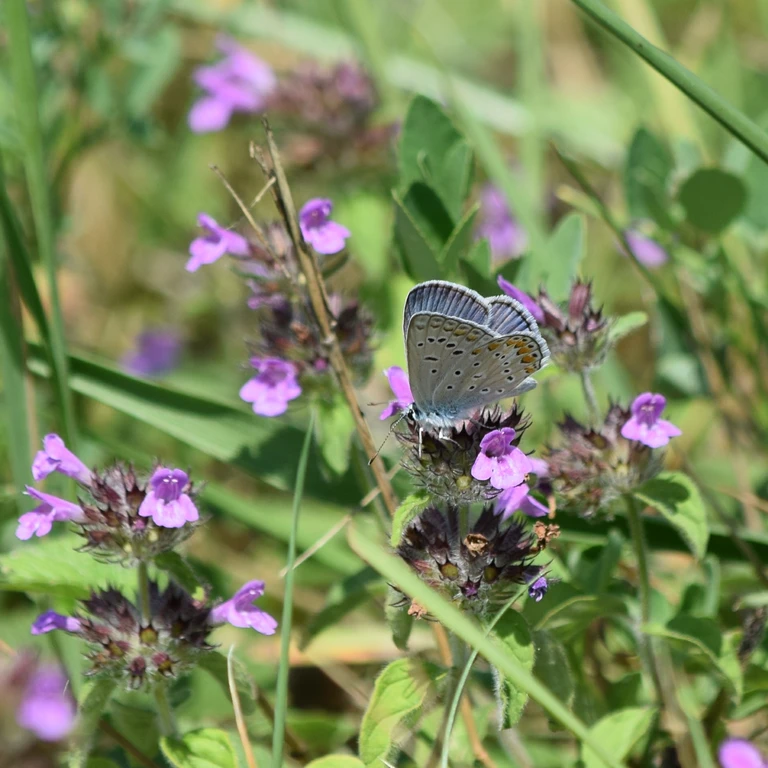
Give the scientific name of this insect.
Polyommatus icarus
